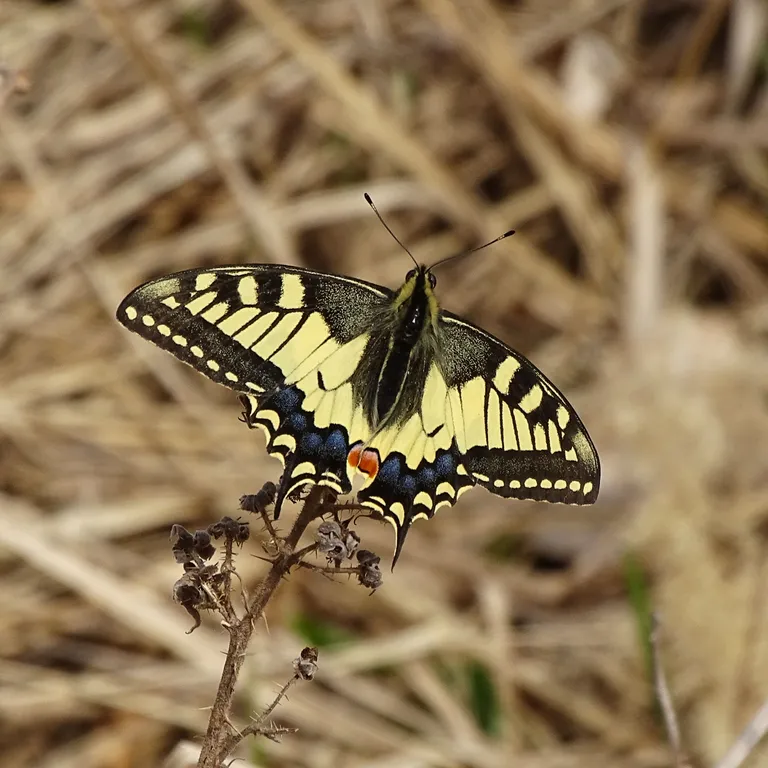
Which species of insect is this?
Papilio machaon
